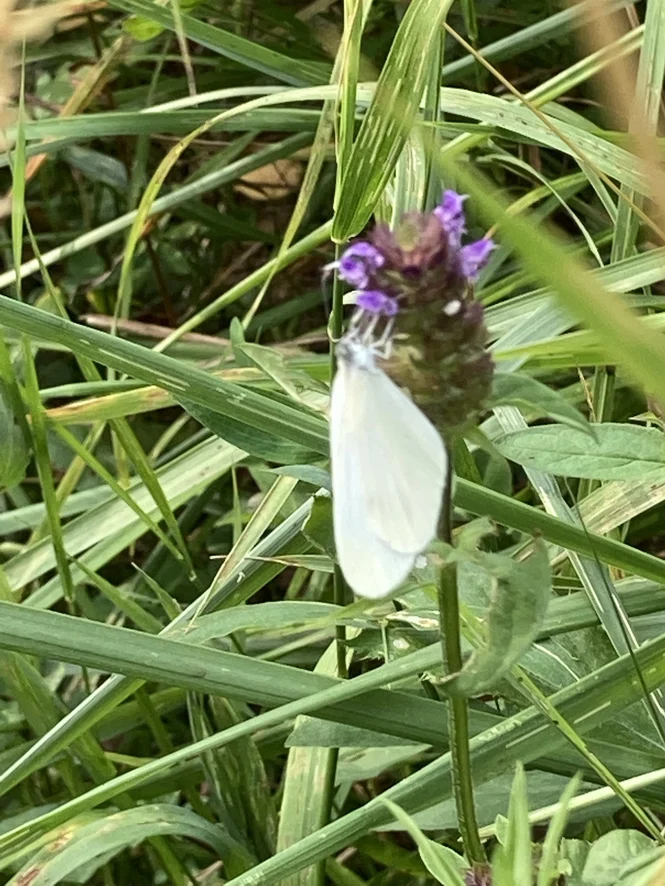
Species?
Leptidea sinapis/juvernica
